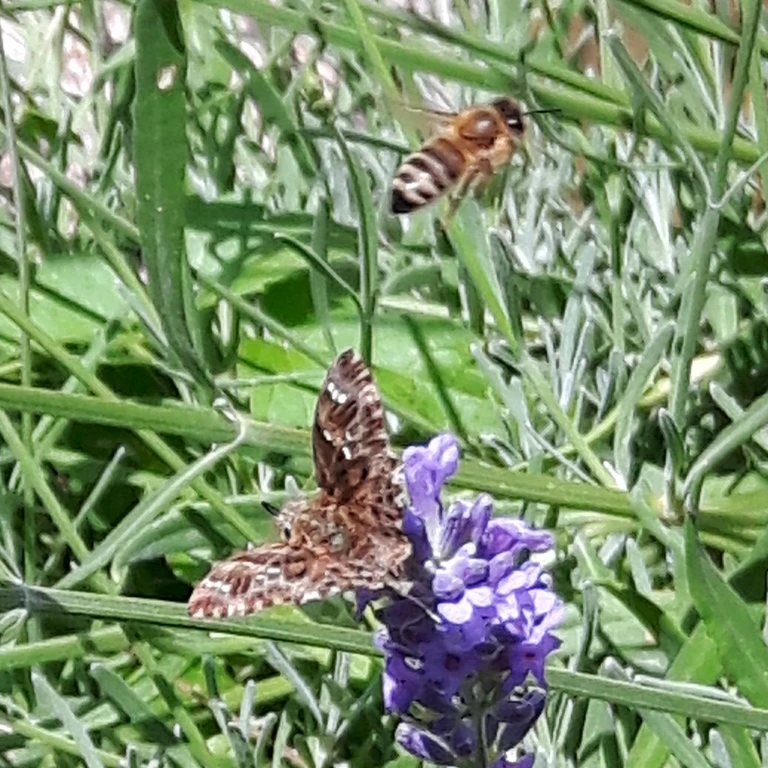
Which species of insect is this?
Carcharodus alceae
